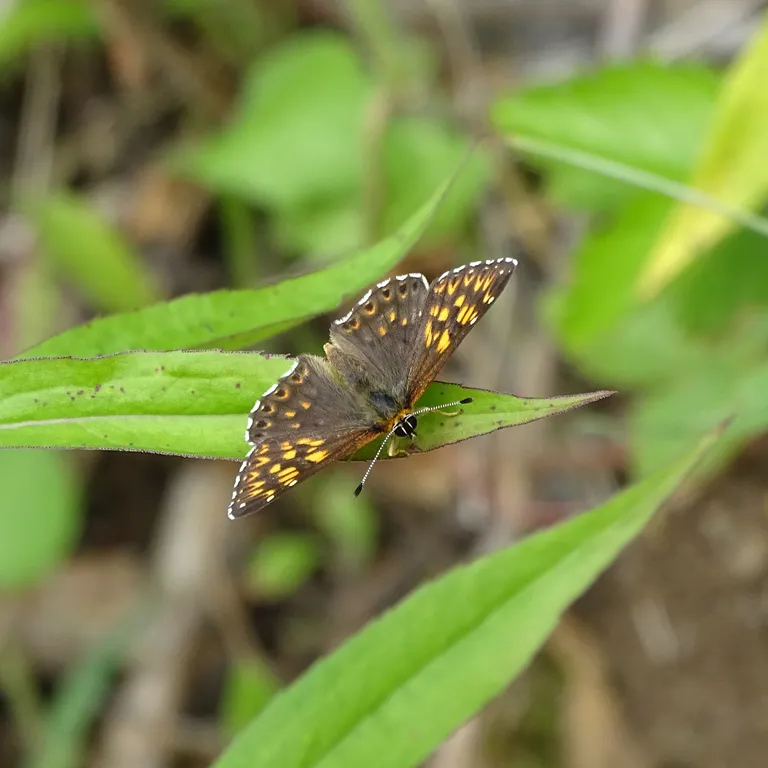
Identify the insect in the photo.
Hamearis lucina
